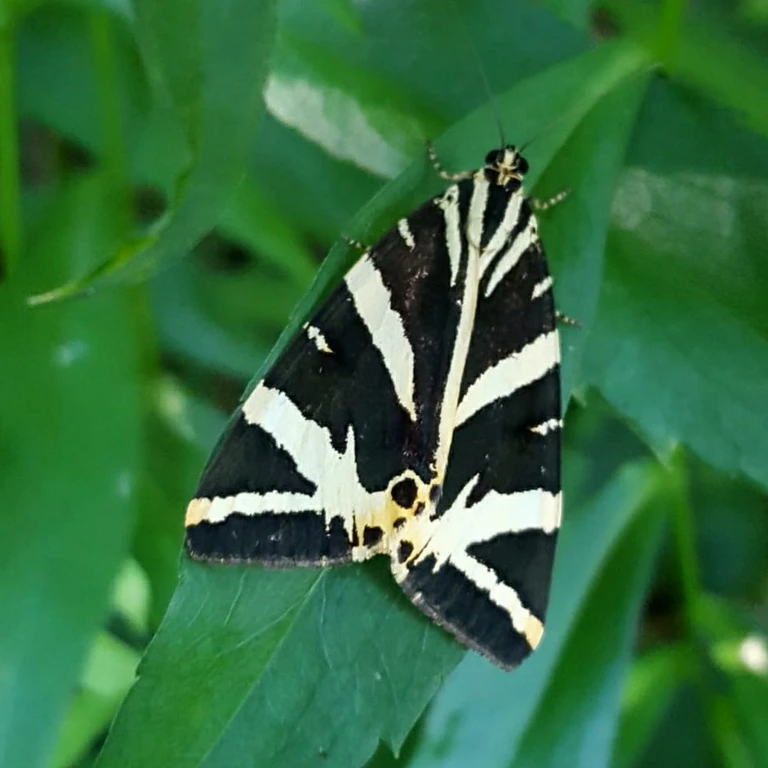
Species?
Euplagia quadripunctaria
